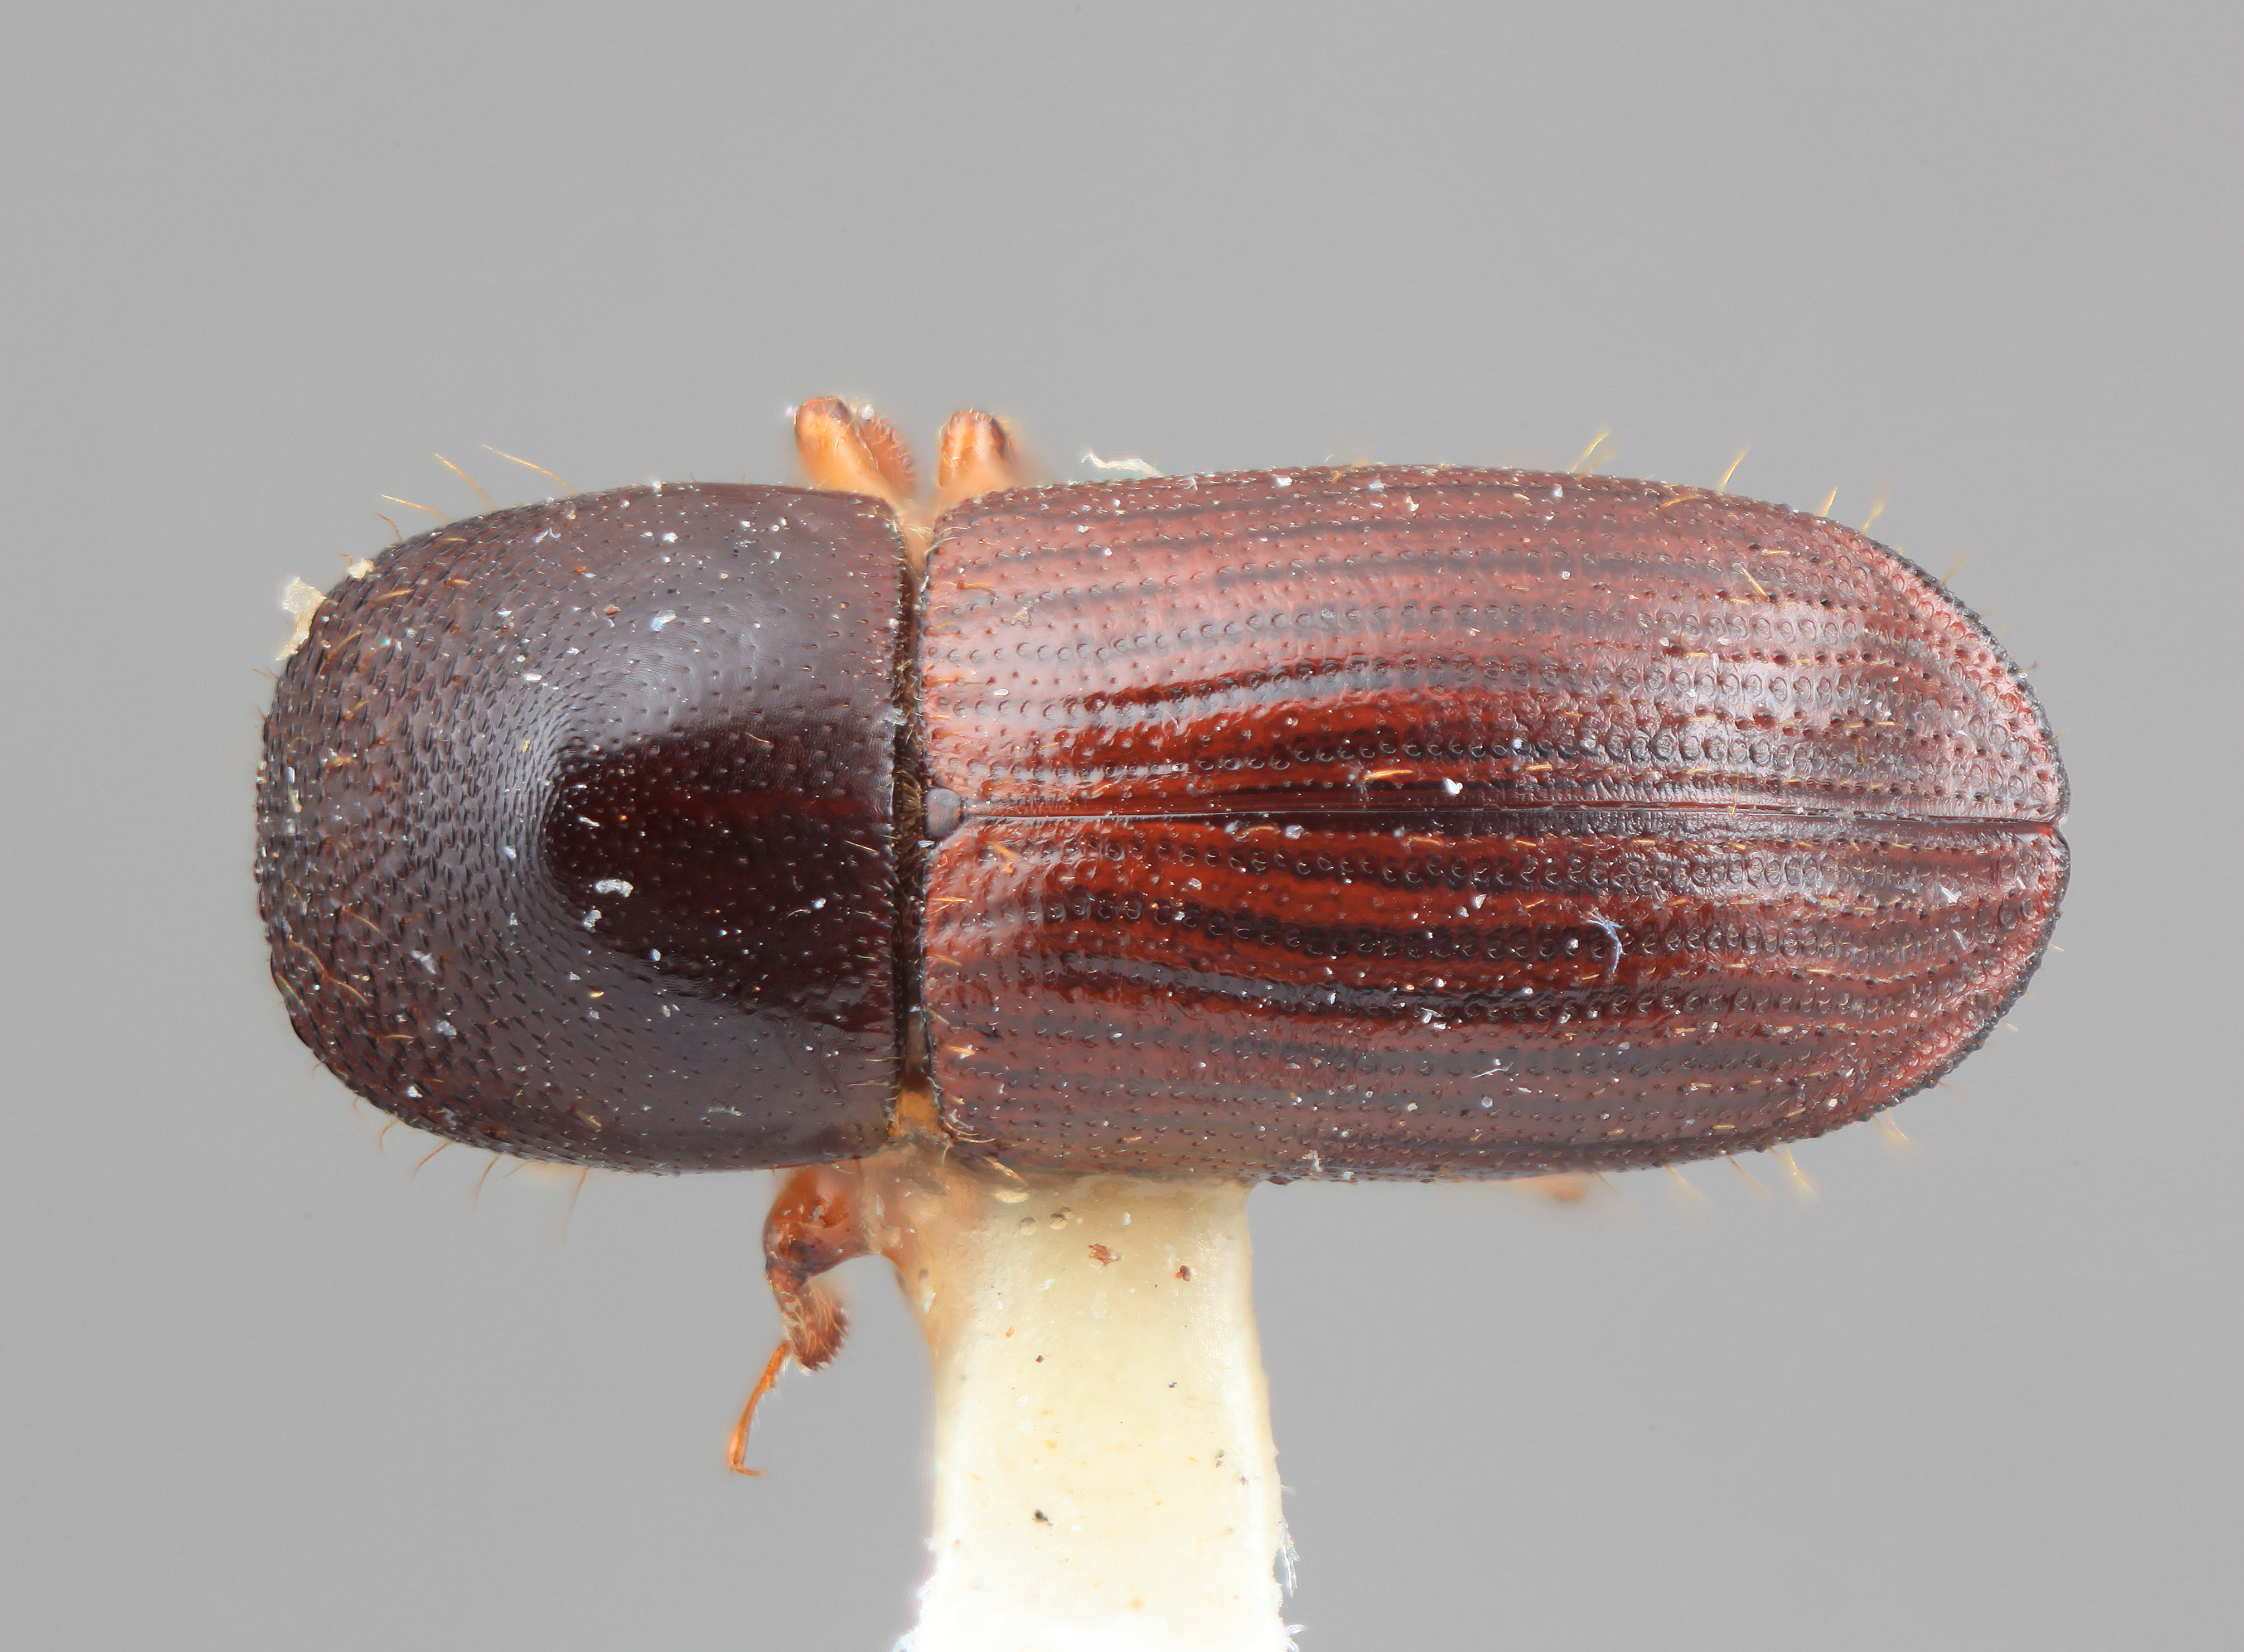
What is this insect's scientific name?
Xyleborus tribulatus
